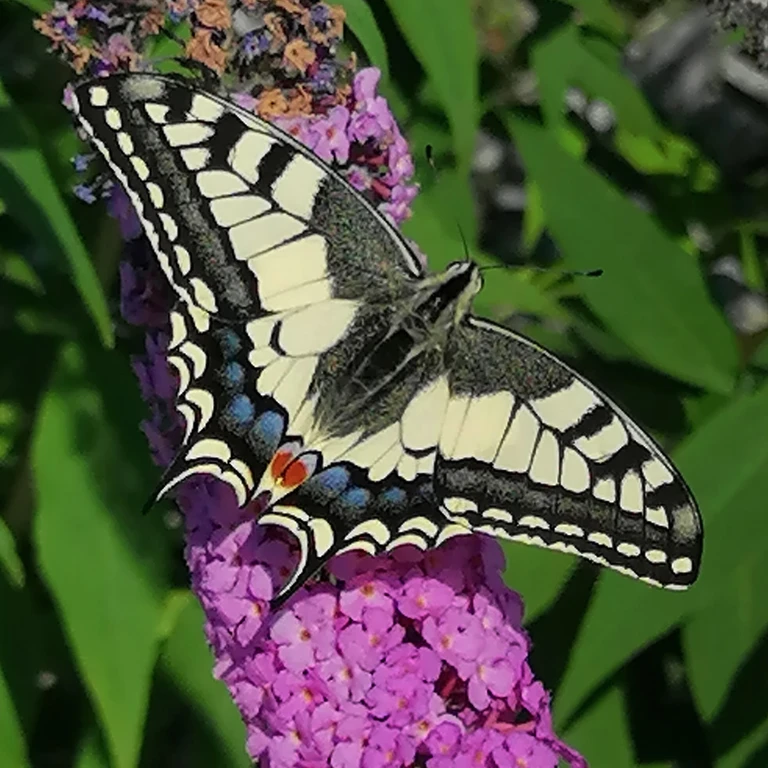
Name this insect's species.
Papilio machaon
